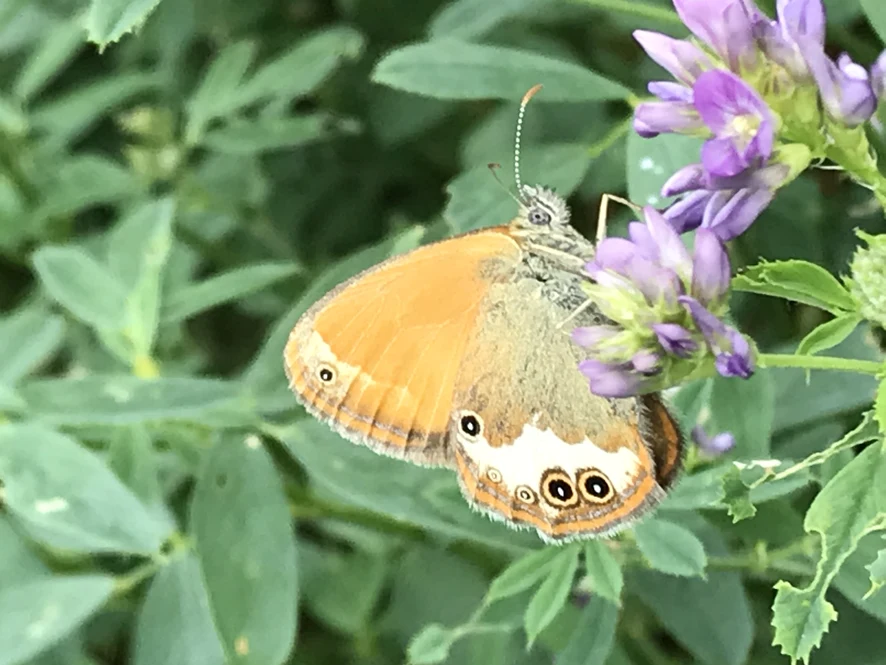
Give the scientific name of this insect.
Coenonympha arcania
